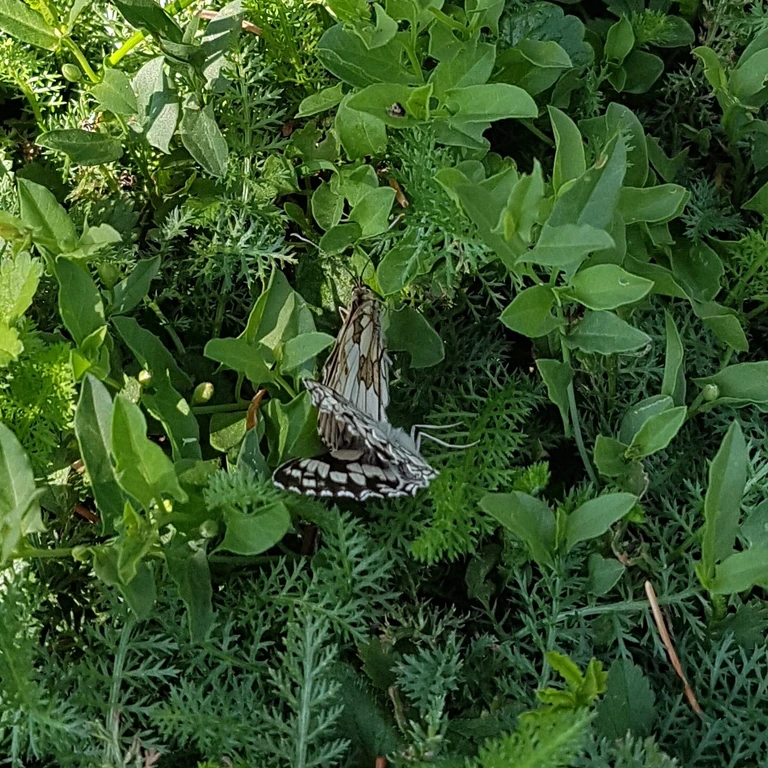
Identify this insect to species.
Melanargia galathea
